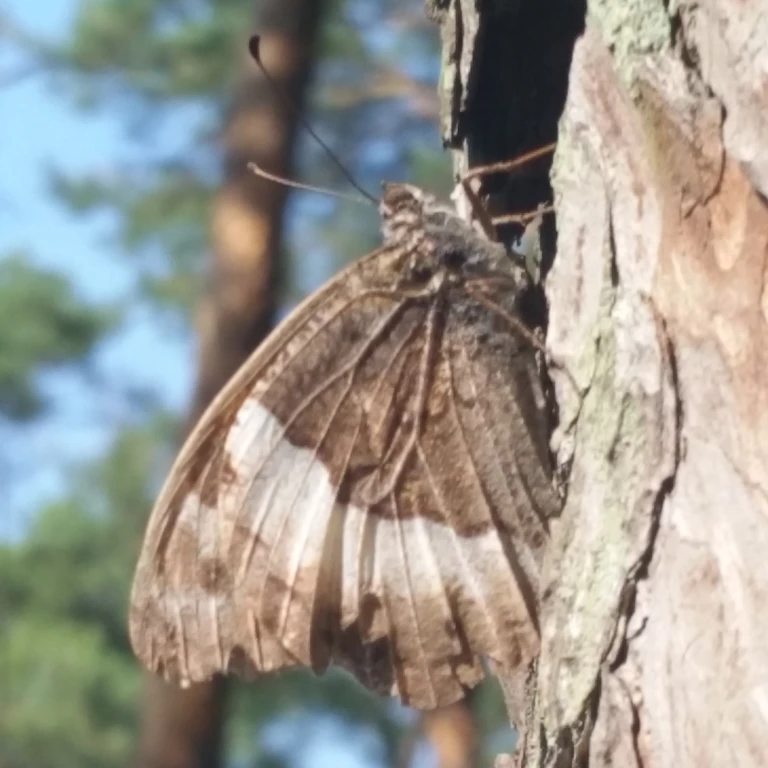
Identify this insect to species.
Hipparchia fagi
